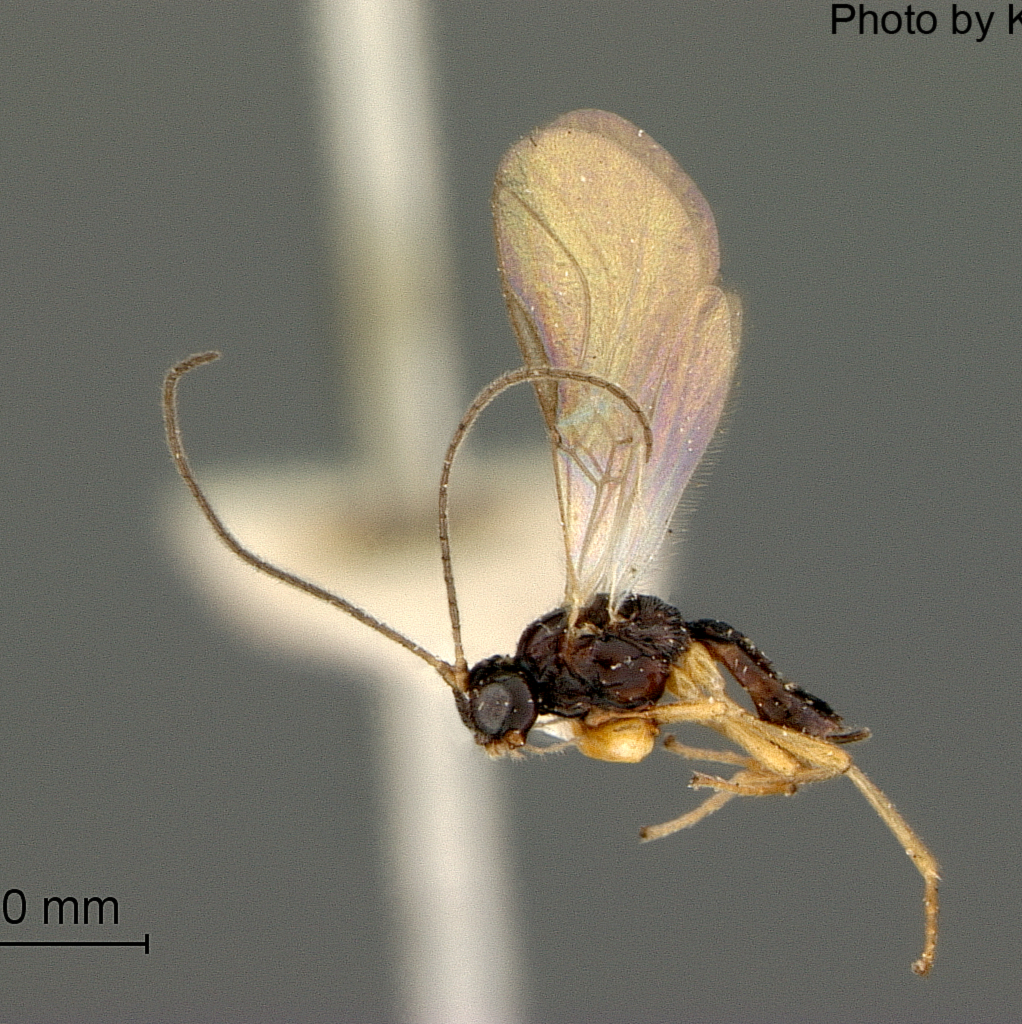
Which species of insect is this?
Dacnusa scaptomyzae
